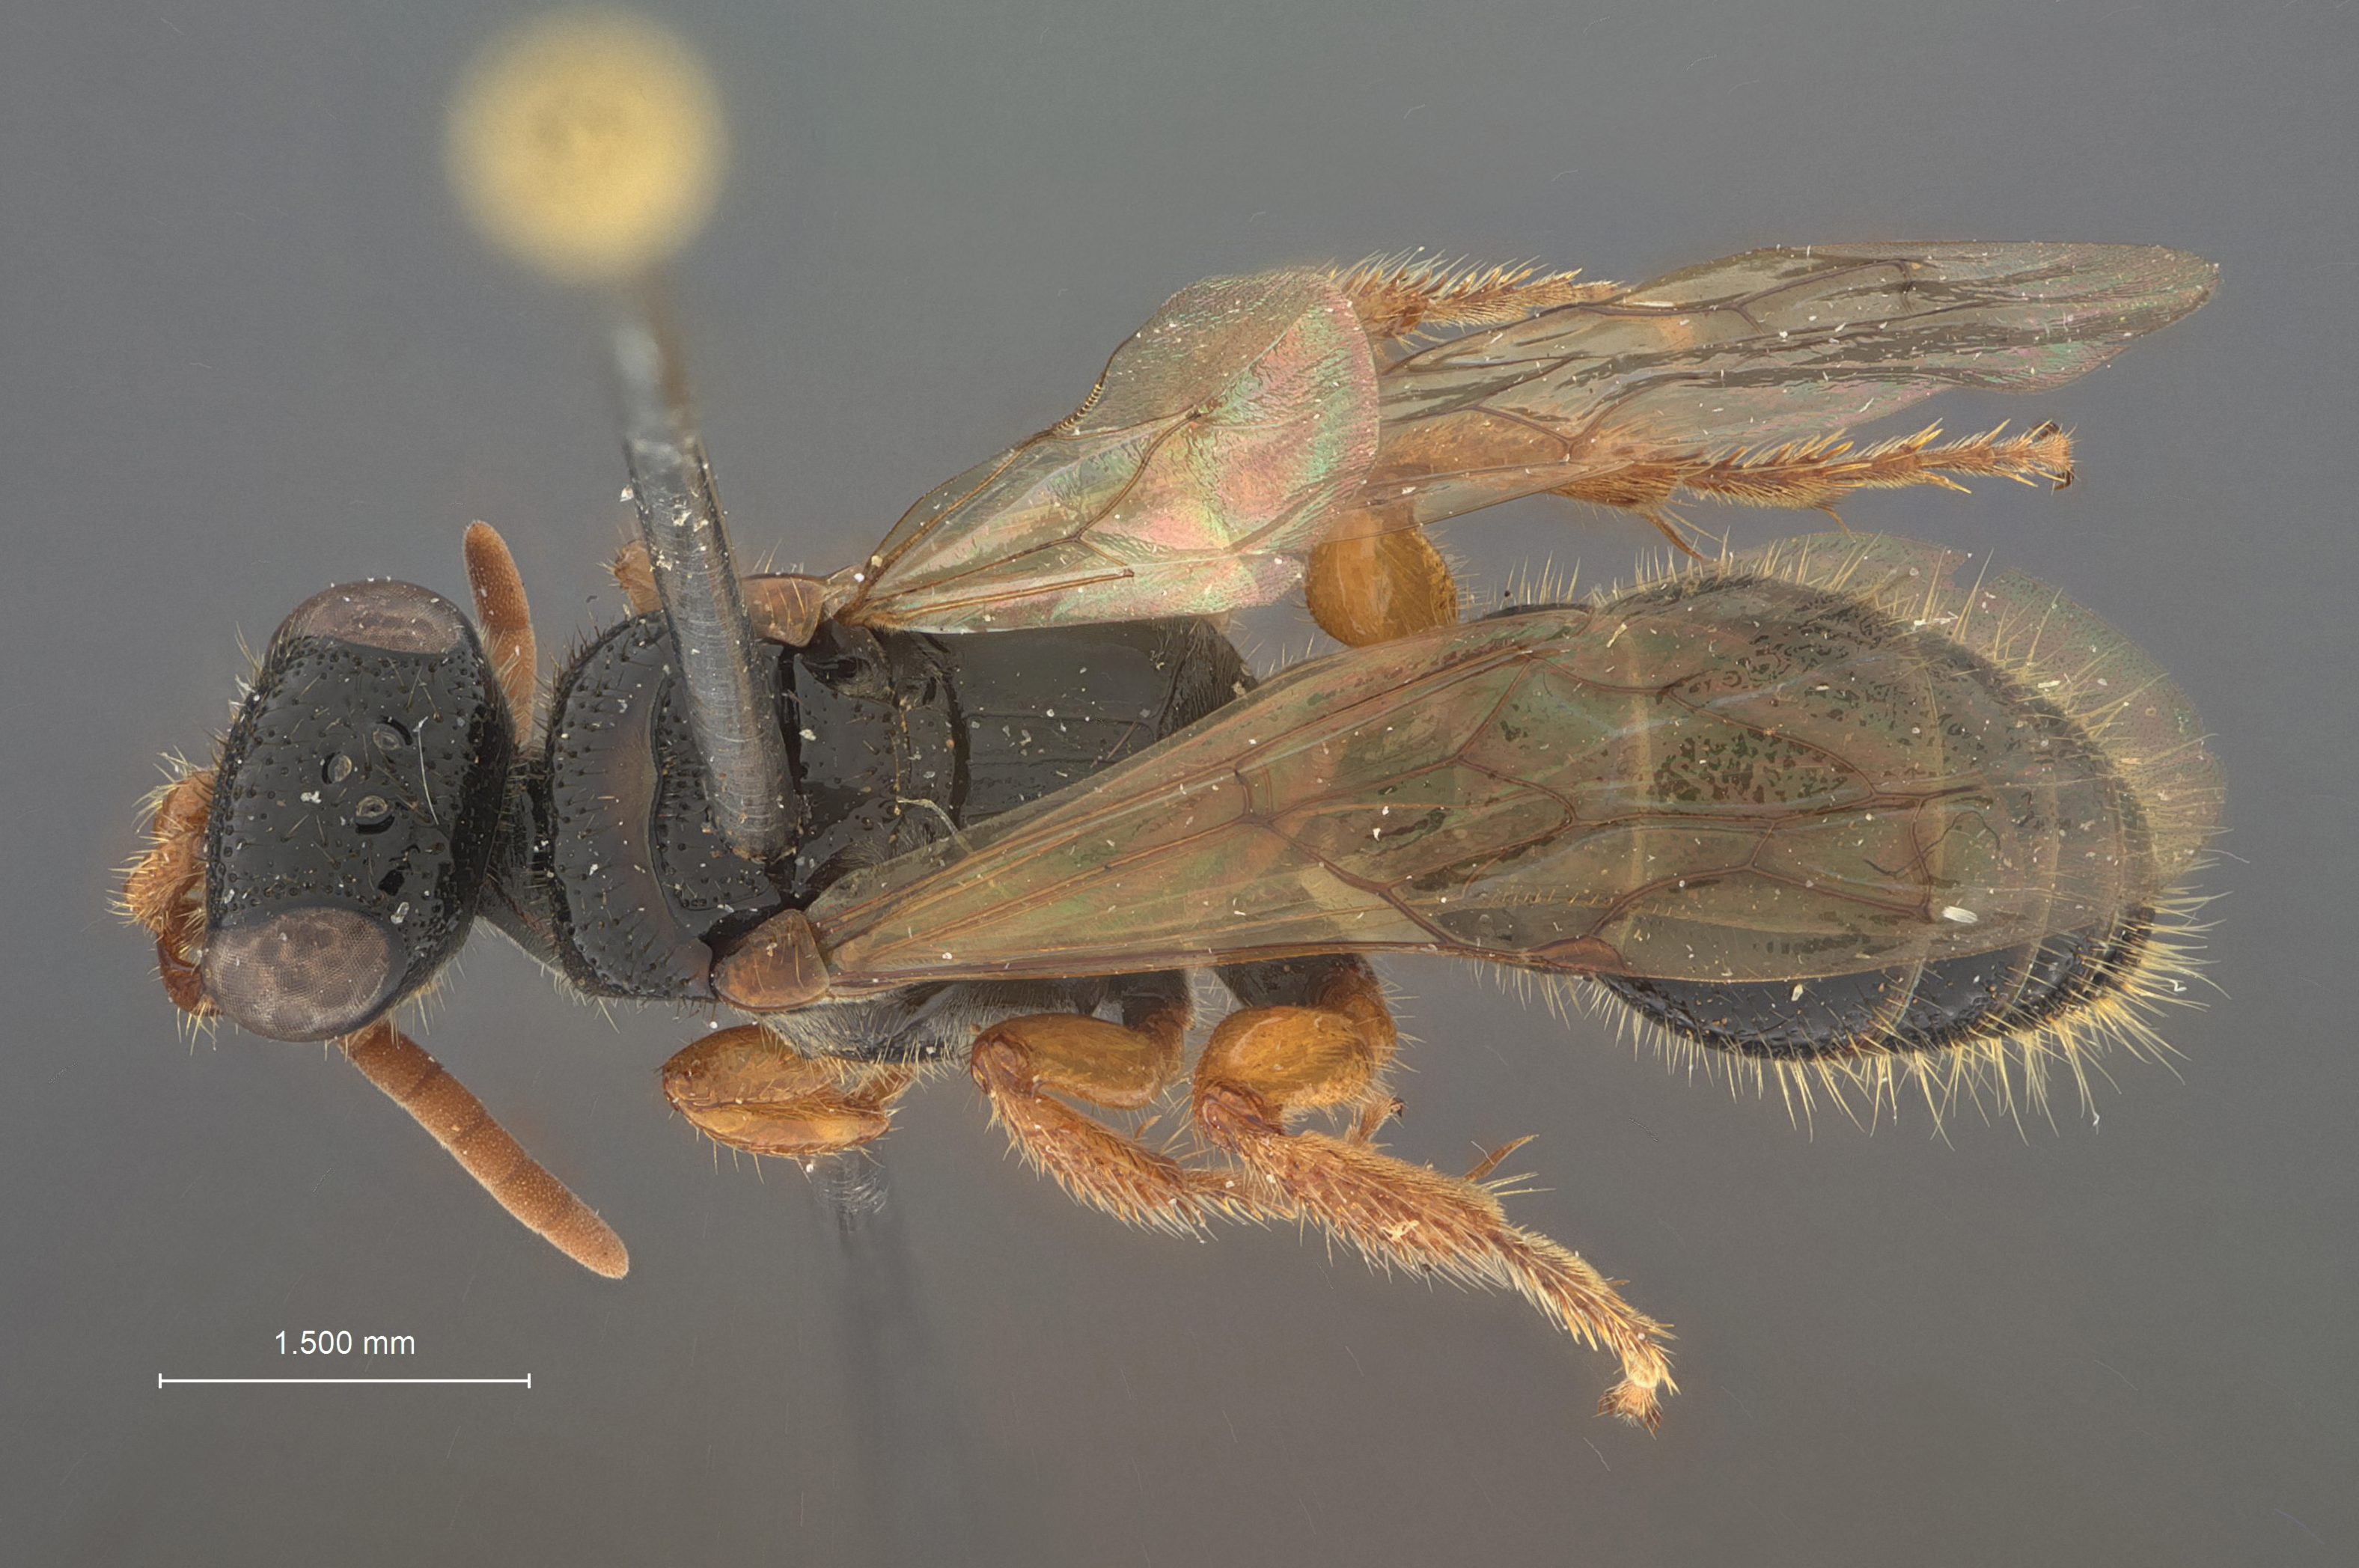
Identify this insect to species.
Tiphia vanlithi
